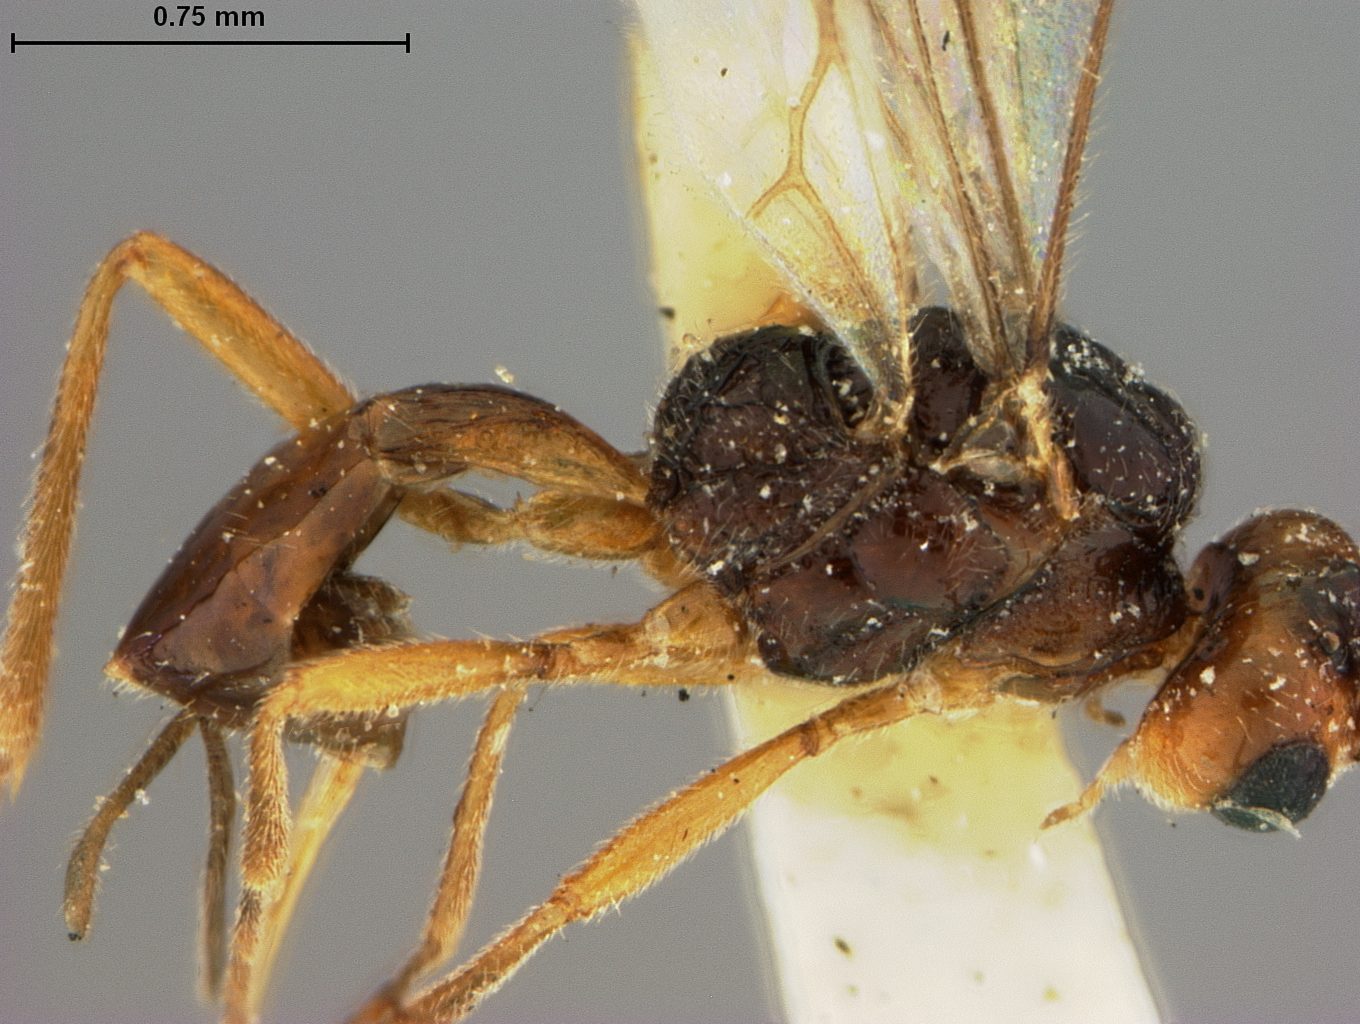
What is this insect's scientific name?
Perilitus gastrophysae
